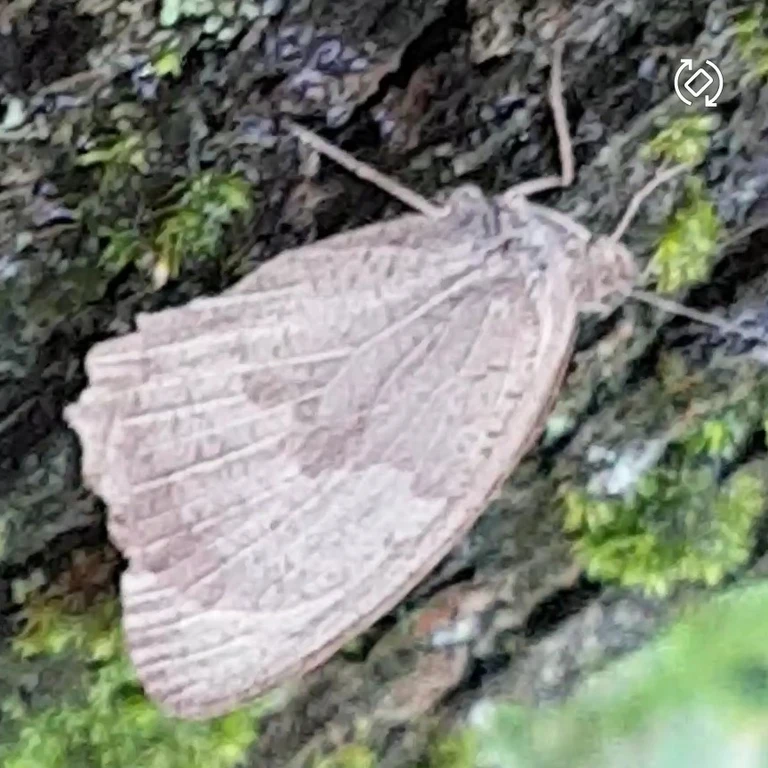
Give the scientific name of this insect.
Maniola jurtina
